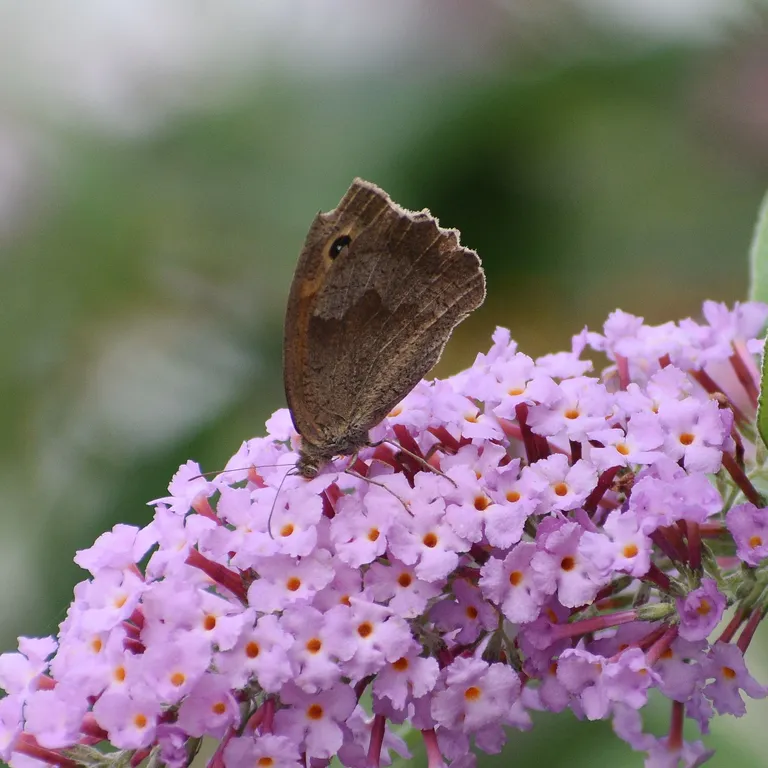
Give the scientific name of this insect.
Maniola jurtina
